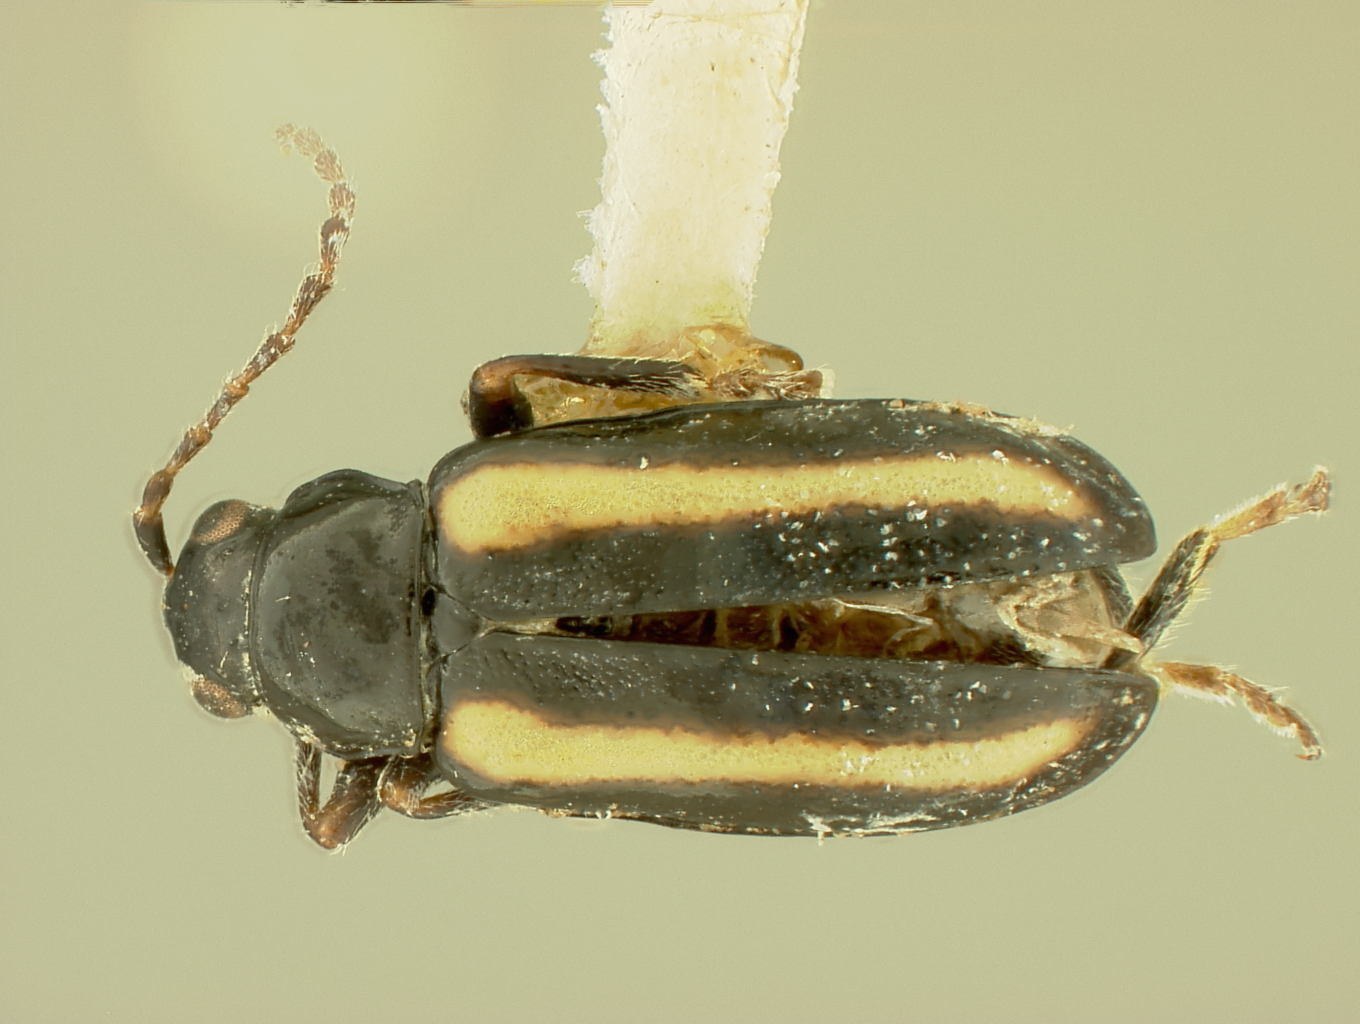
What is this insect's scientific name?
Systena californica
